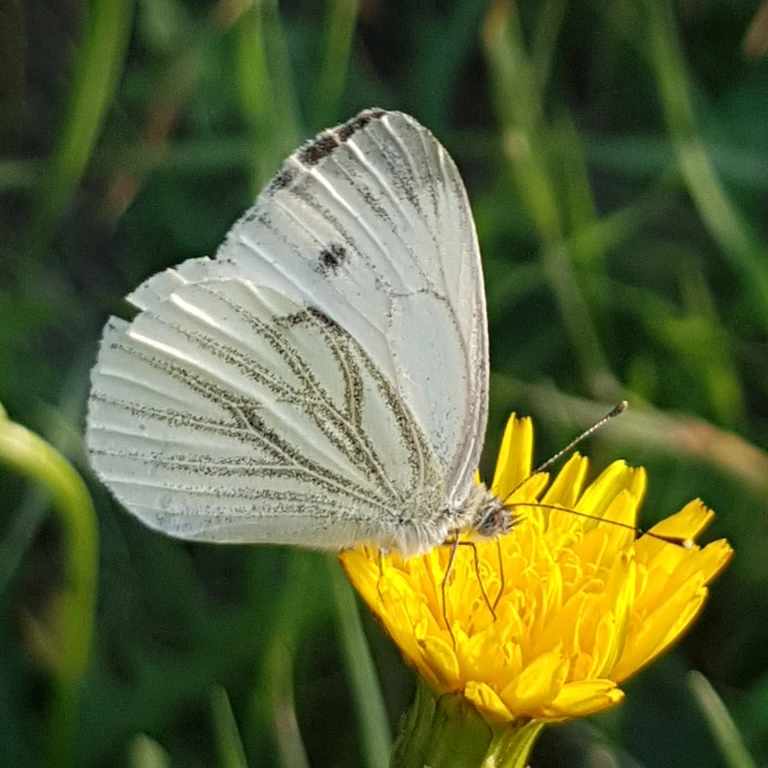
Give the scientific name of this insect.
Pieris napi
